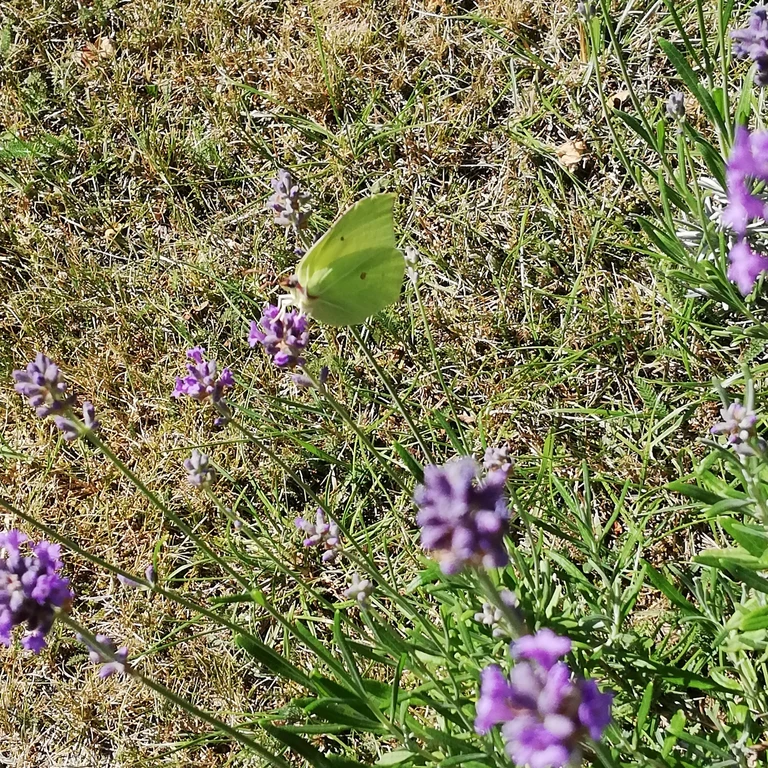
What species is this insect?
Gonepteryx rhamni
